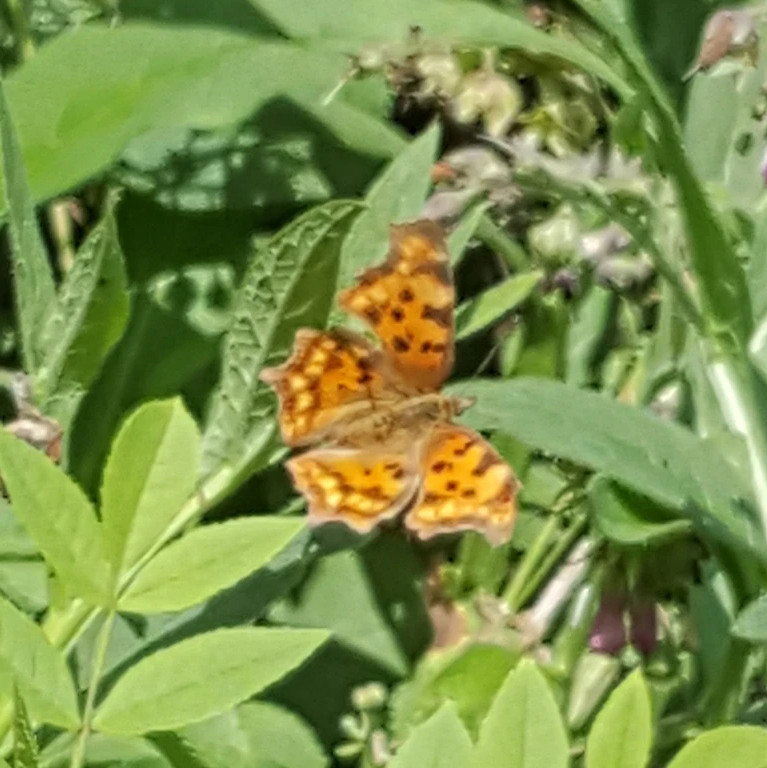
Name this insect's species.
Polygonia c-album
